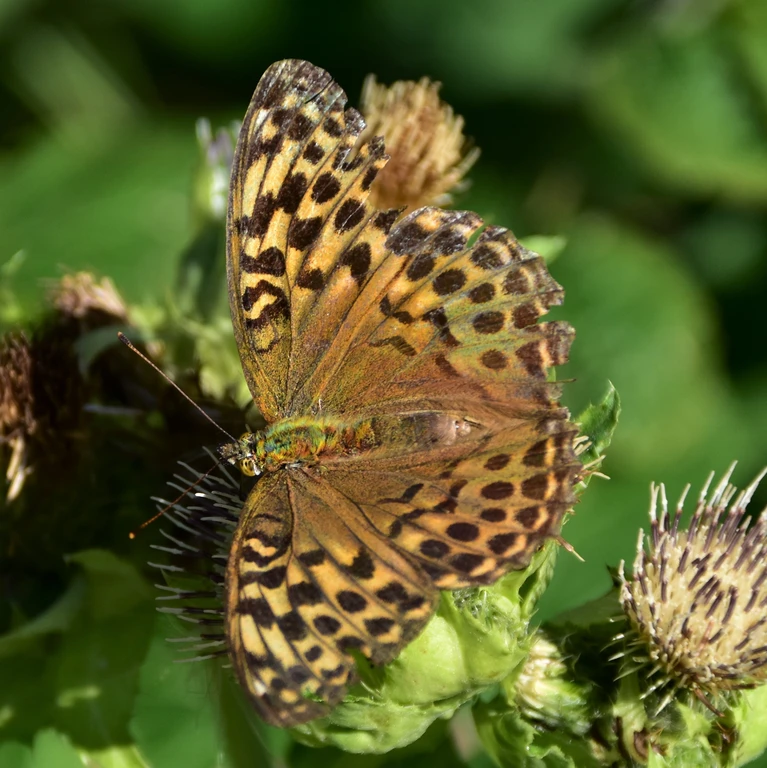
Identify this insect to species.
Argynnis paphia
